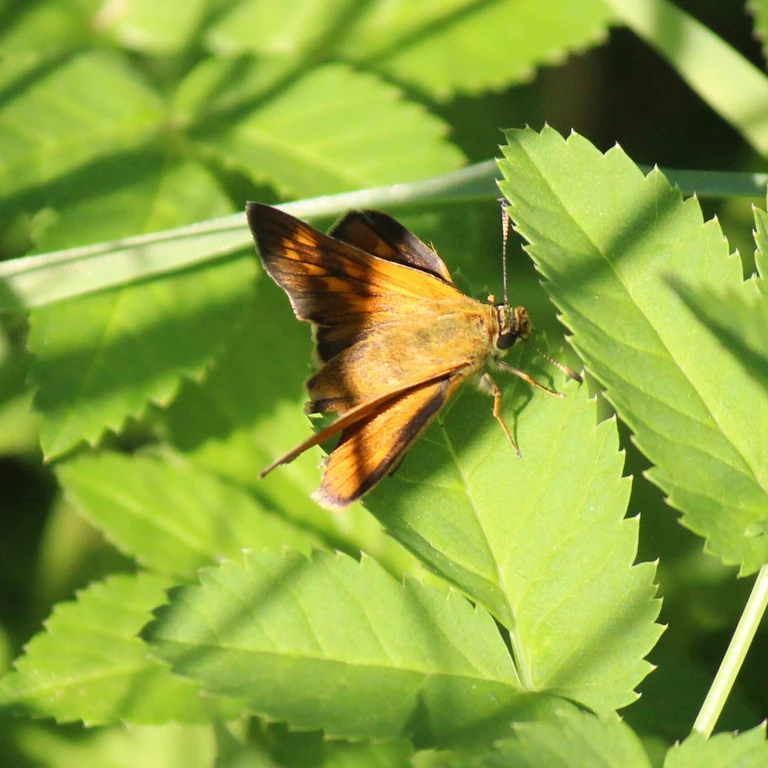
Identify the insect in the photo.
Ochlodes sylvanus (also Ochlodes venata)
